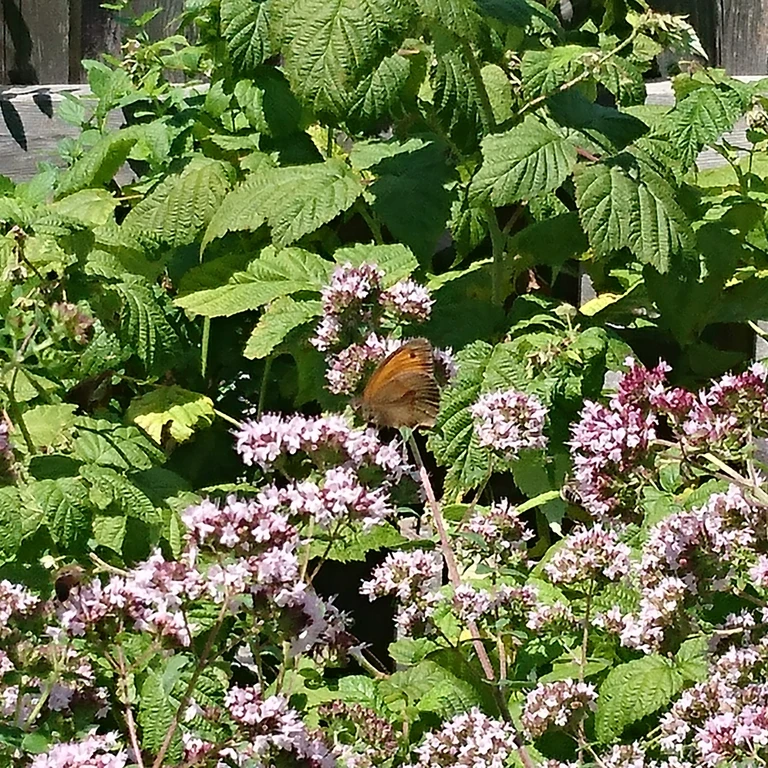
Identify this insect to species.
Maniola jurtina
